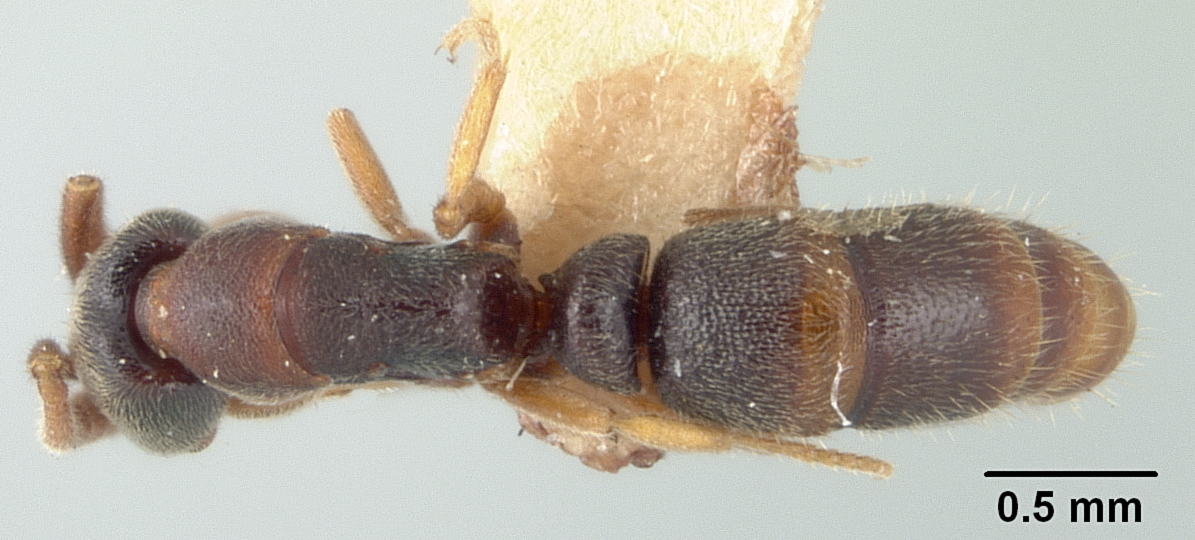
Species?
Ponera scabra
